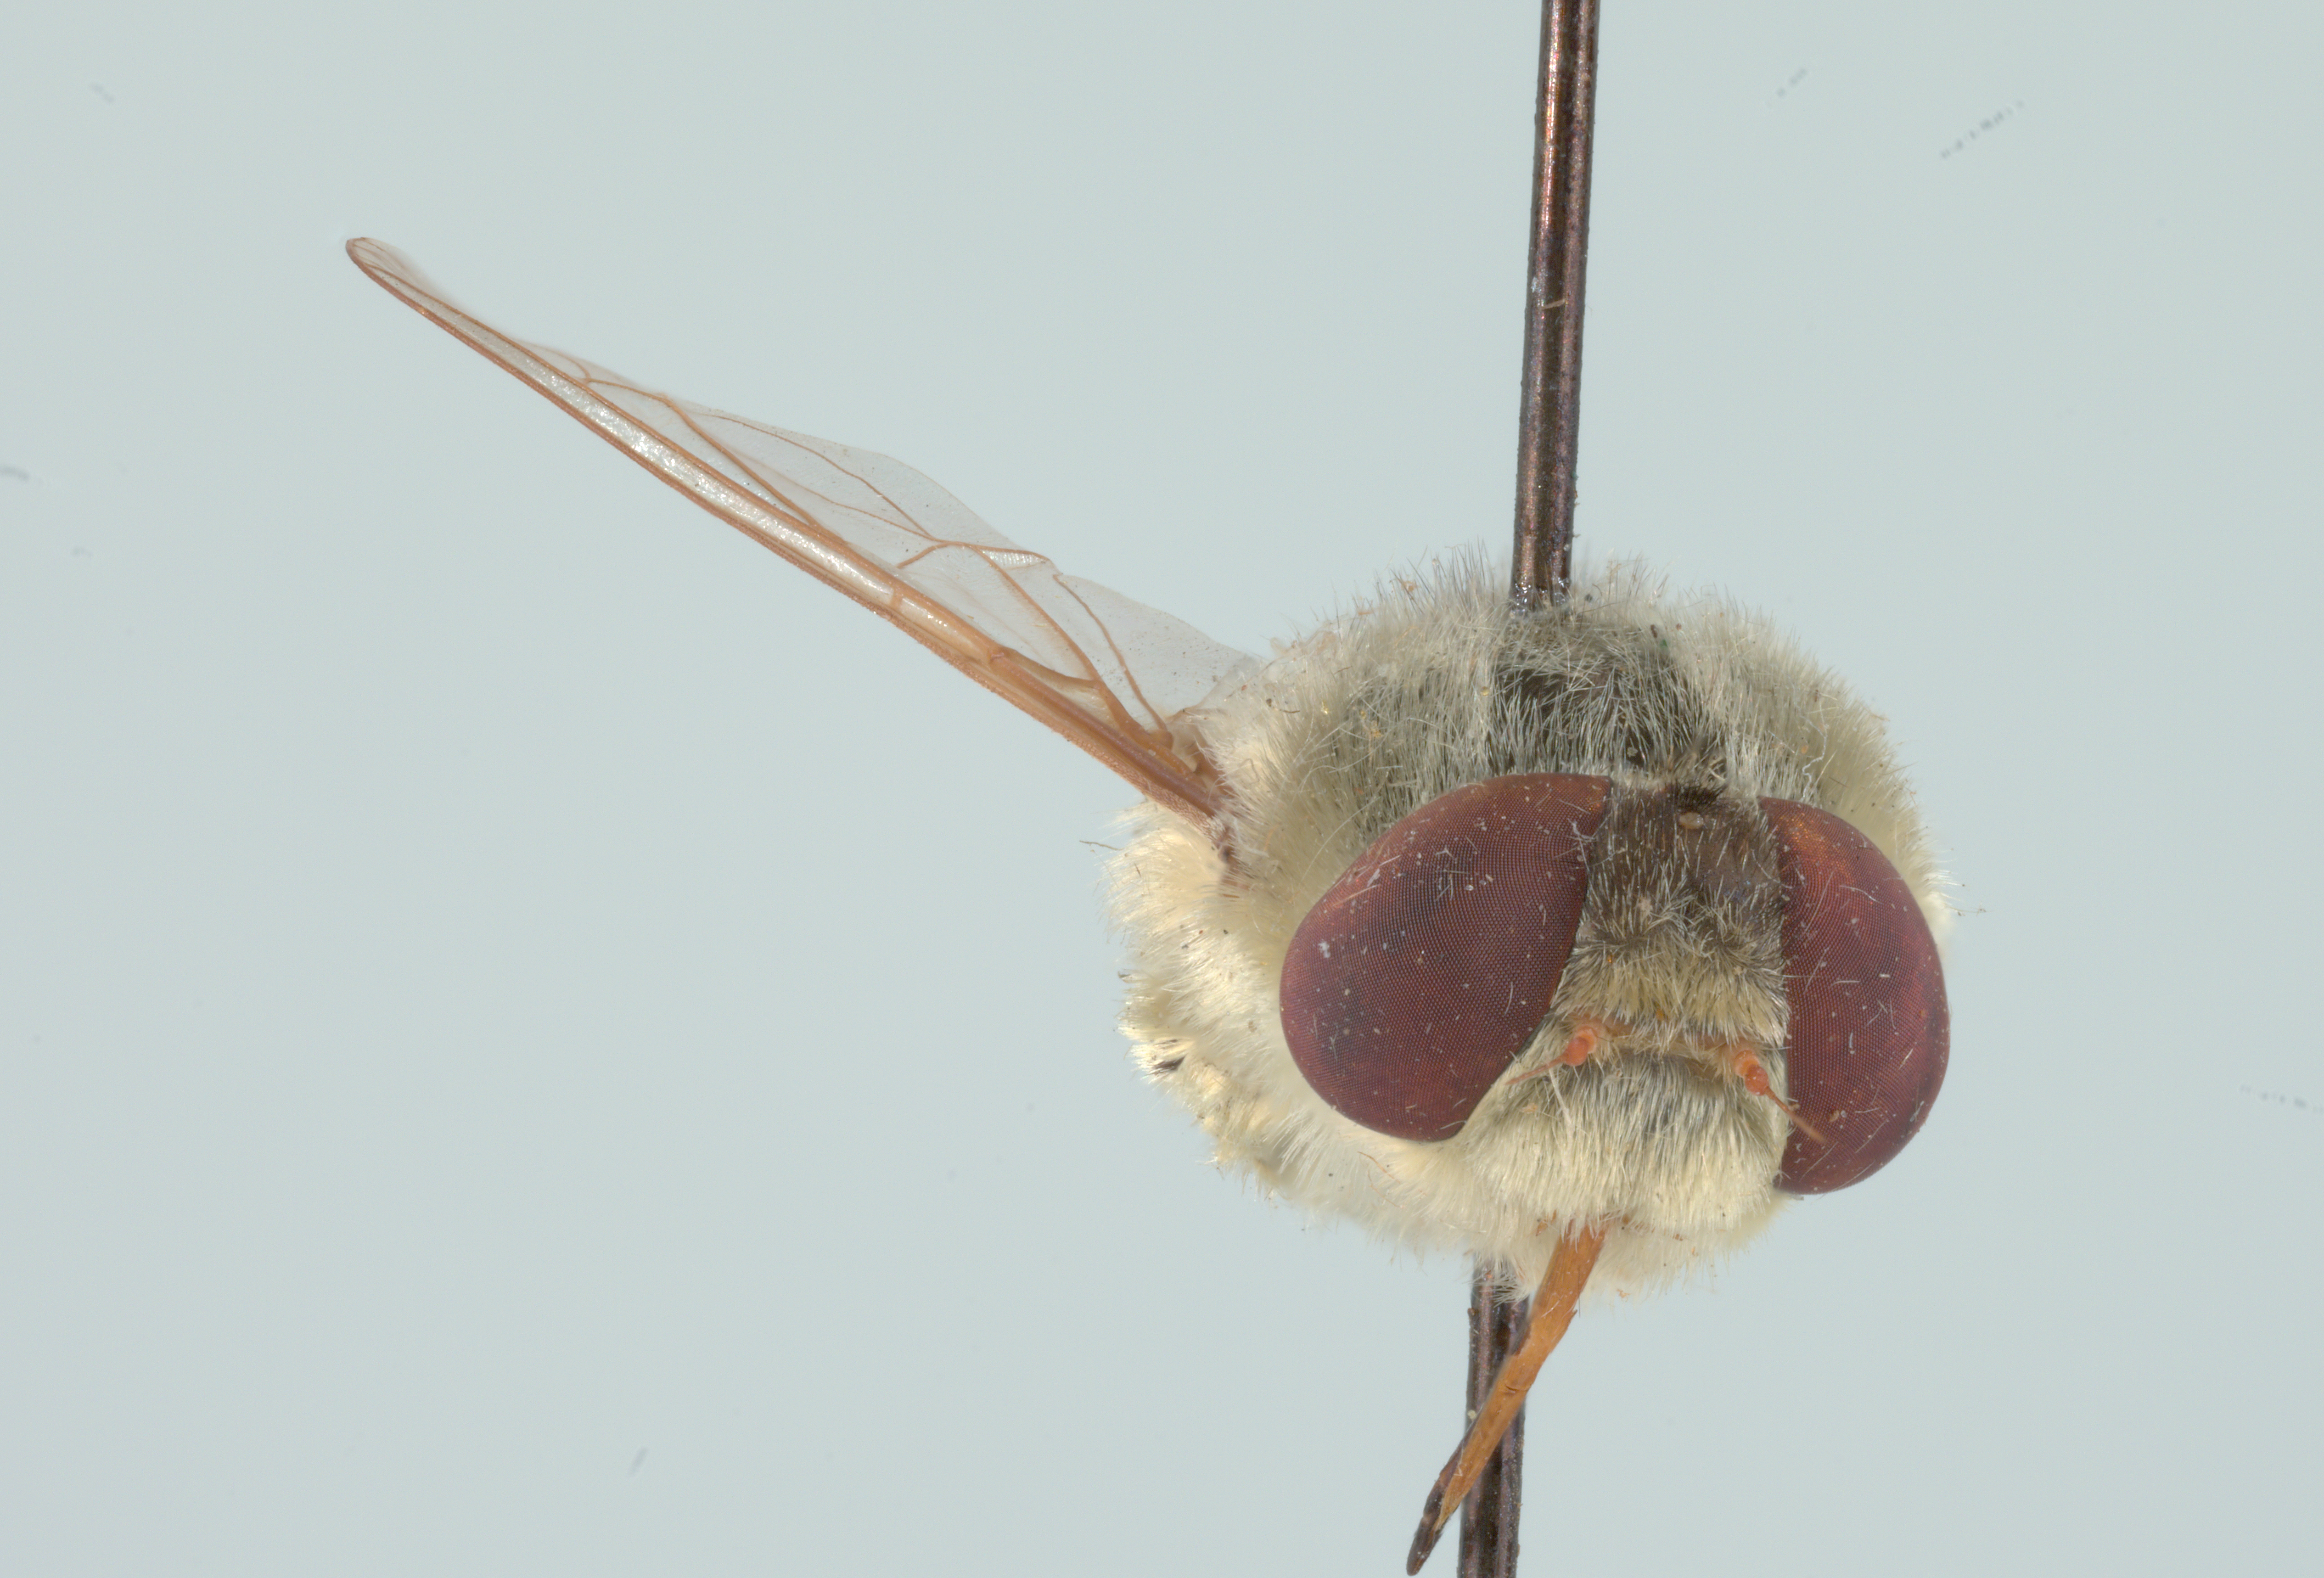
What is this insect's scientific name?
Neorhynchocephalus sackenii
